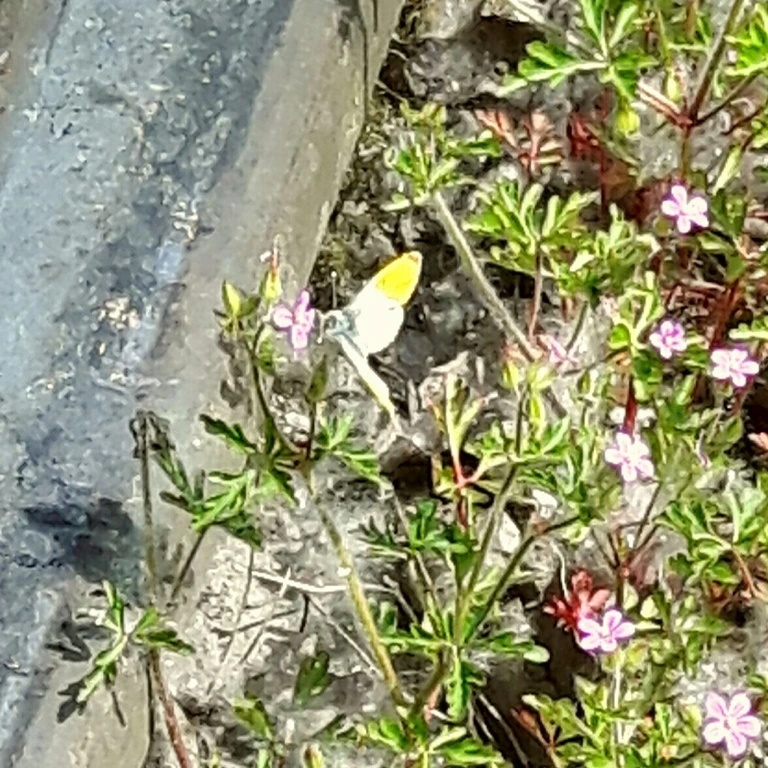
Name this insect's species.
Anthocharis cardamines
